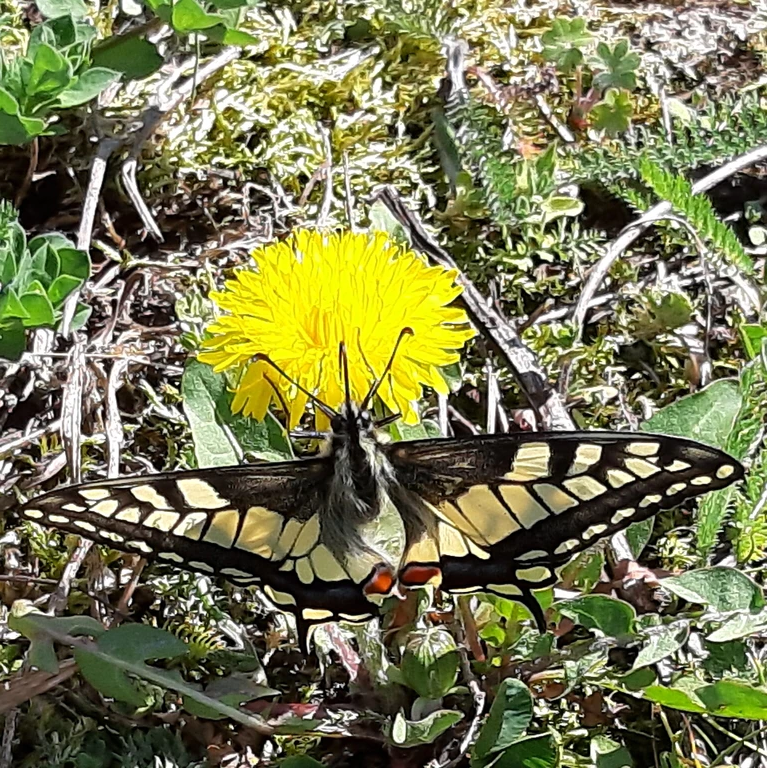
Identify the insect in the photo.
Papilio machaon
